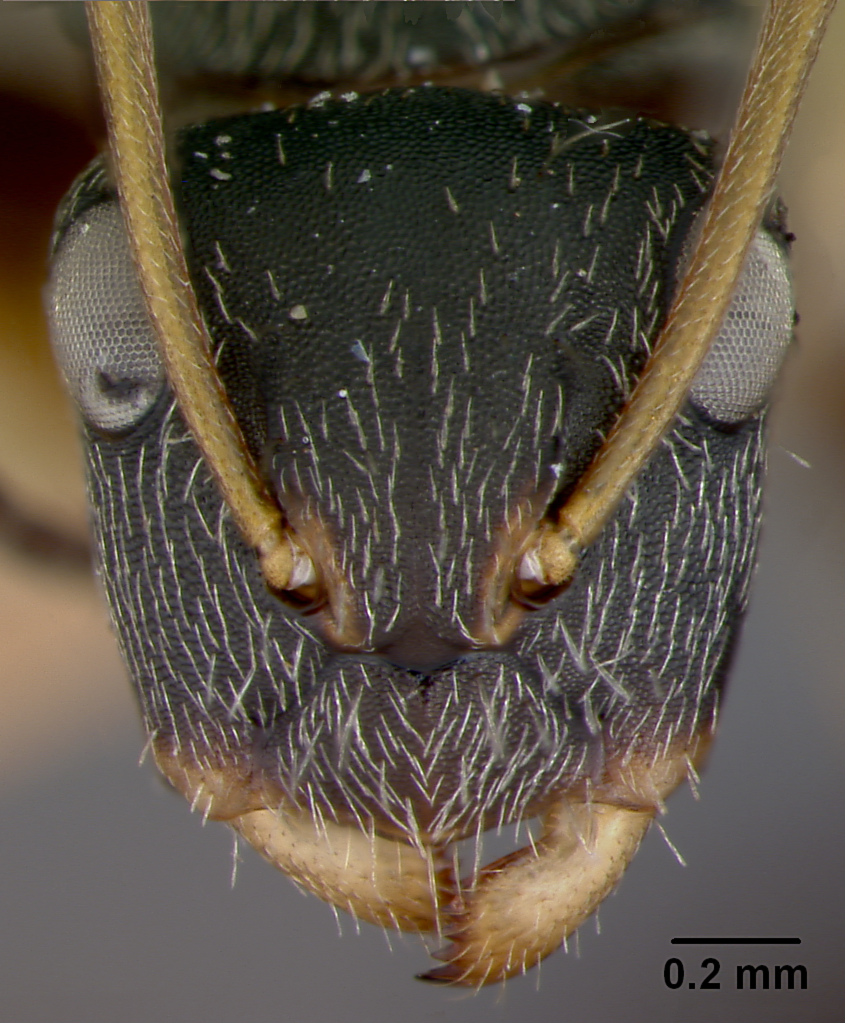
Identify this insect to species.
Camponotus linnaei
